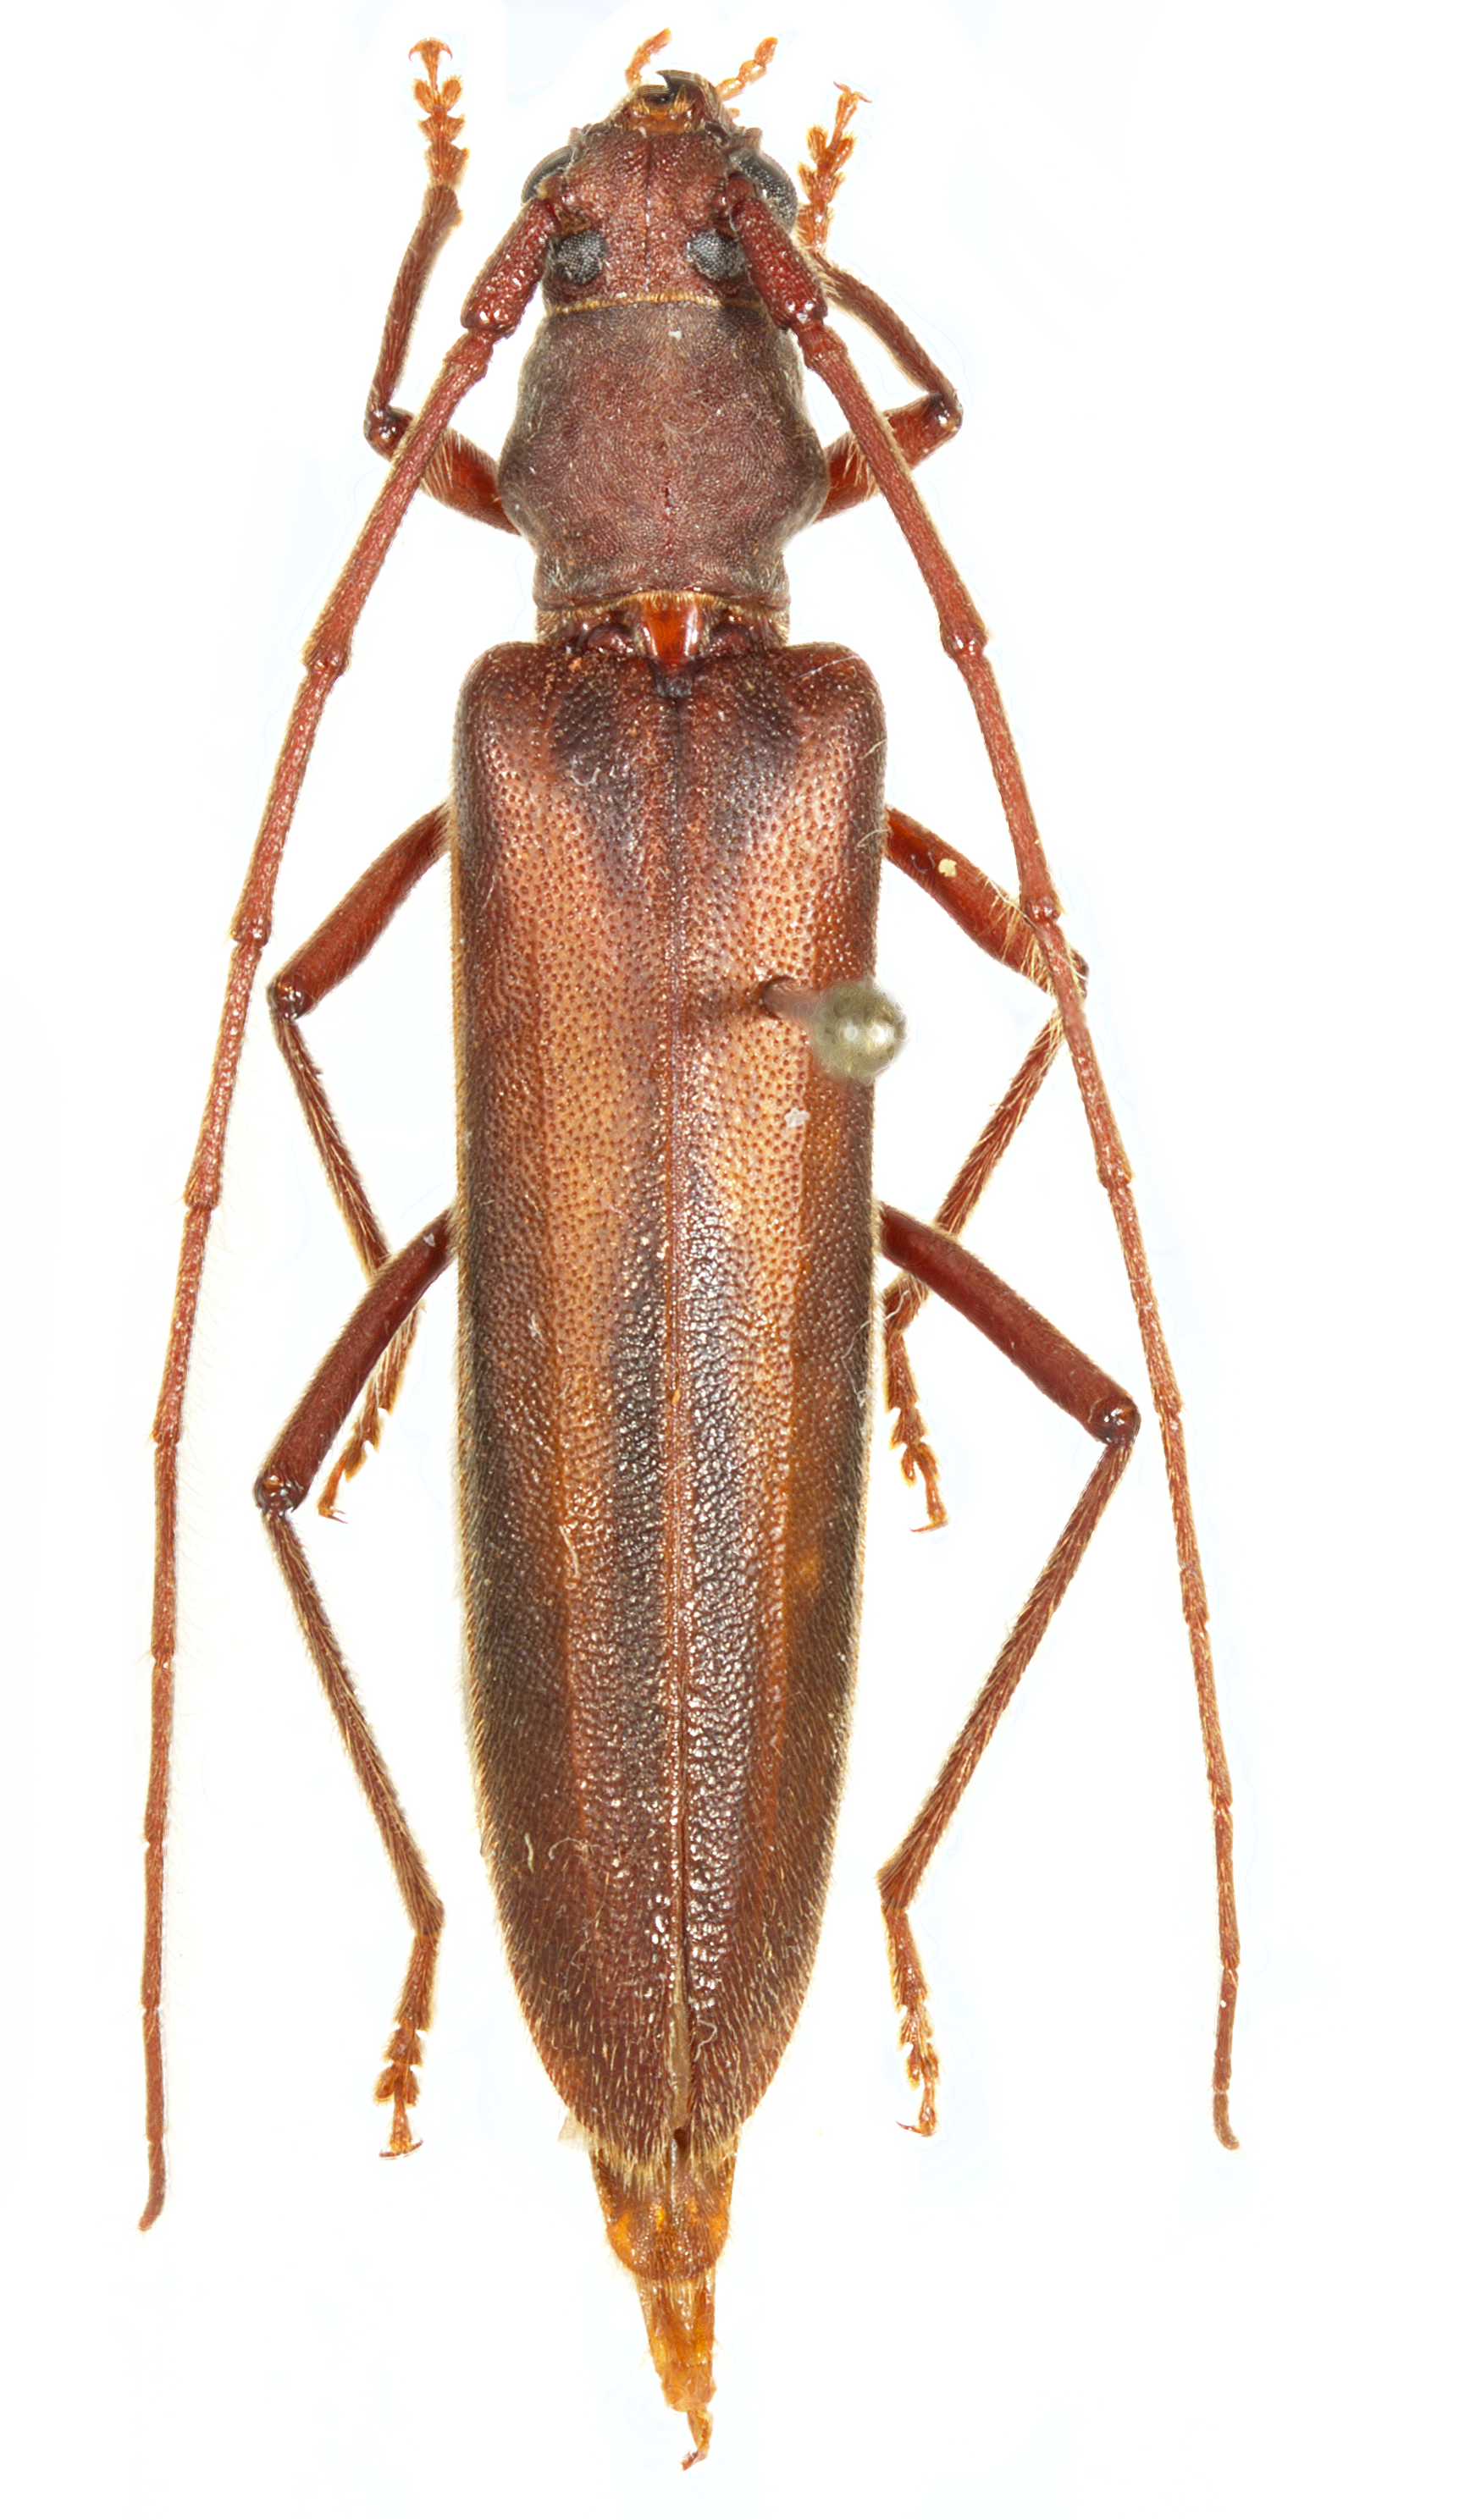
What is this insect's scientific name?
Macroeme priapica
